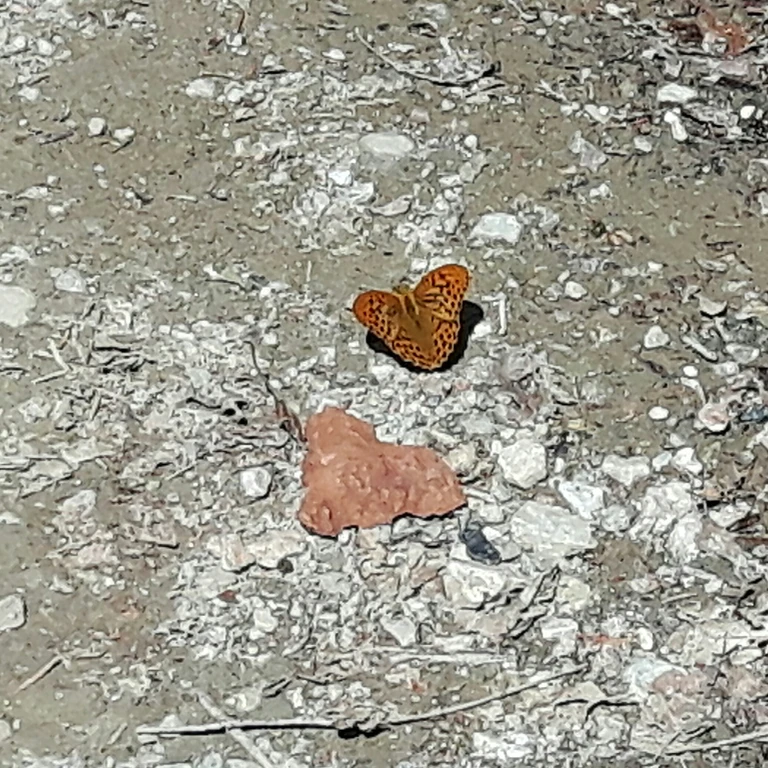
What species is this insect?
Argynnis paphia
